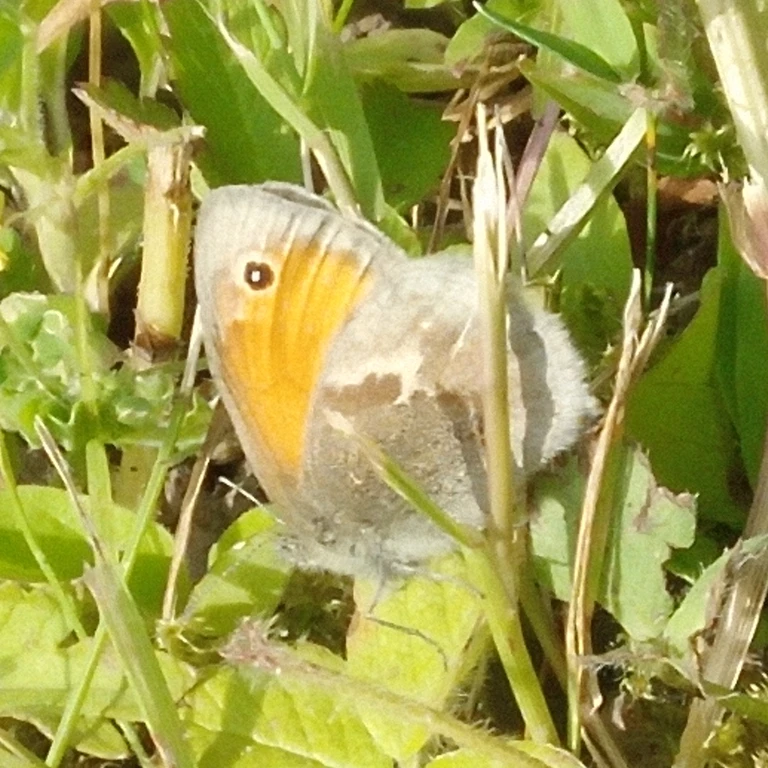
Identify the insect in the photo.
Coenonympha pamphilus
